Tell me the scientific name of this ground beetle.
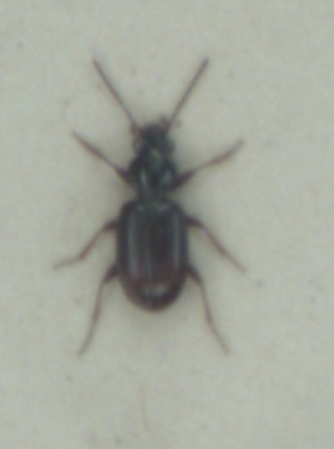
Bembidion normannum
